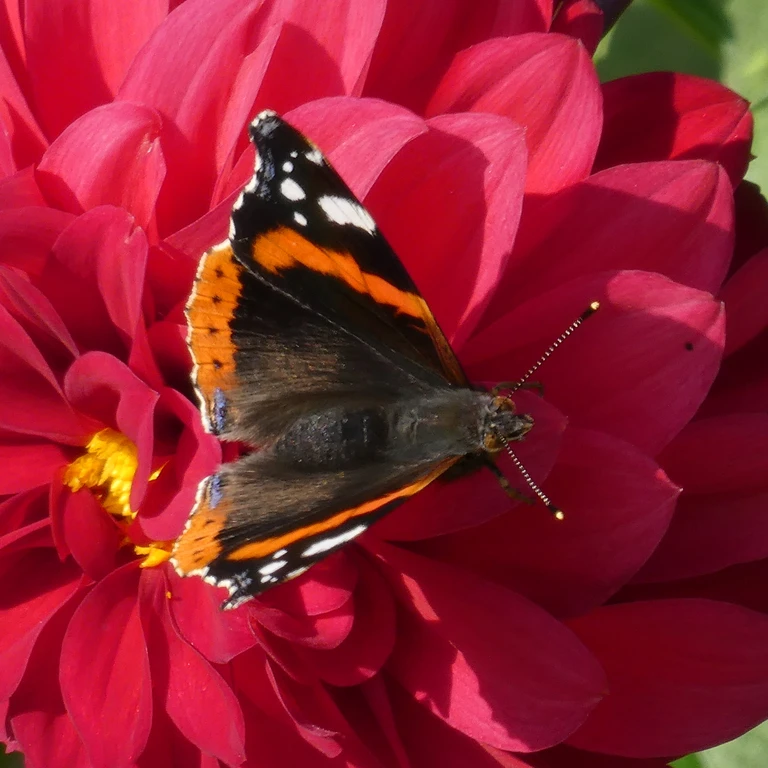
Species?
Vanessa atalanta
